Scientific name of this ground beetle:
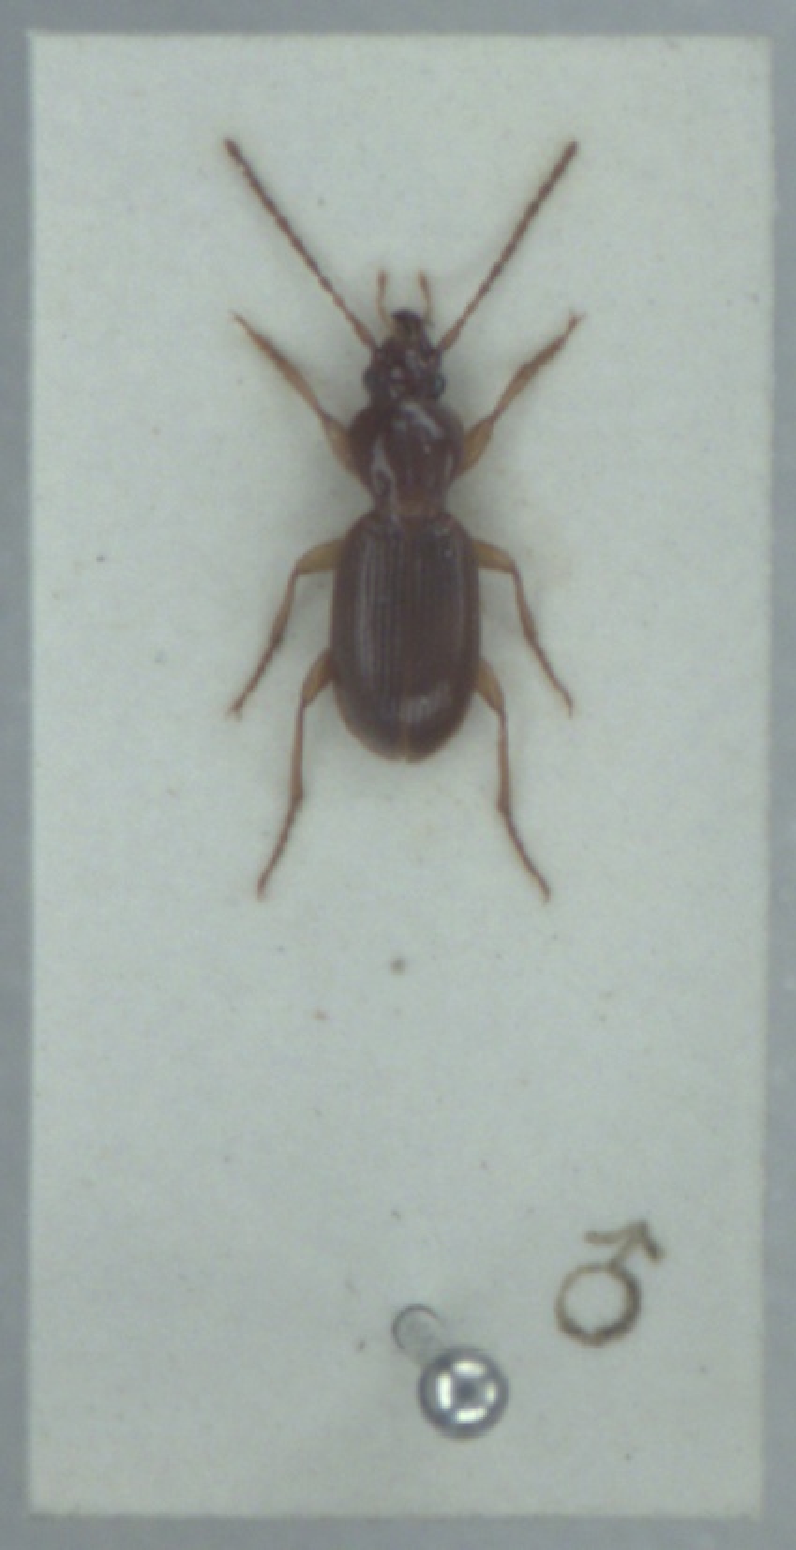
Stomis pumicatus
